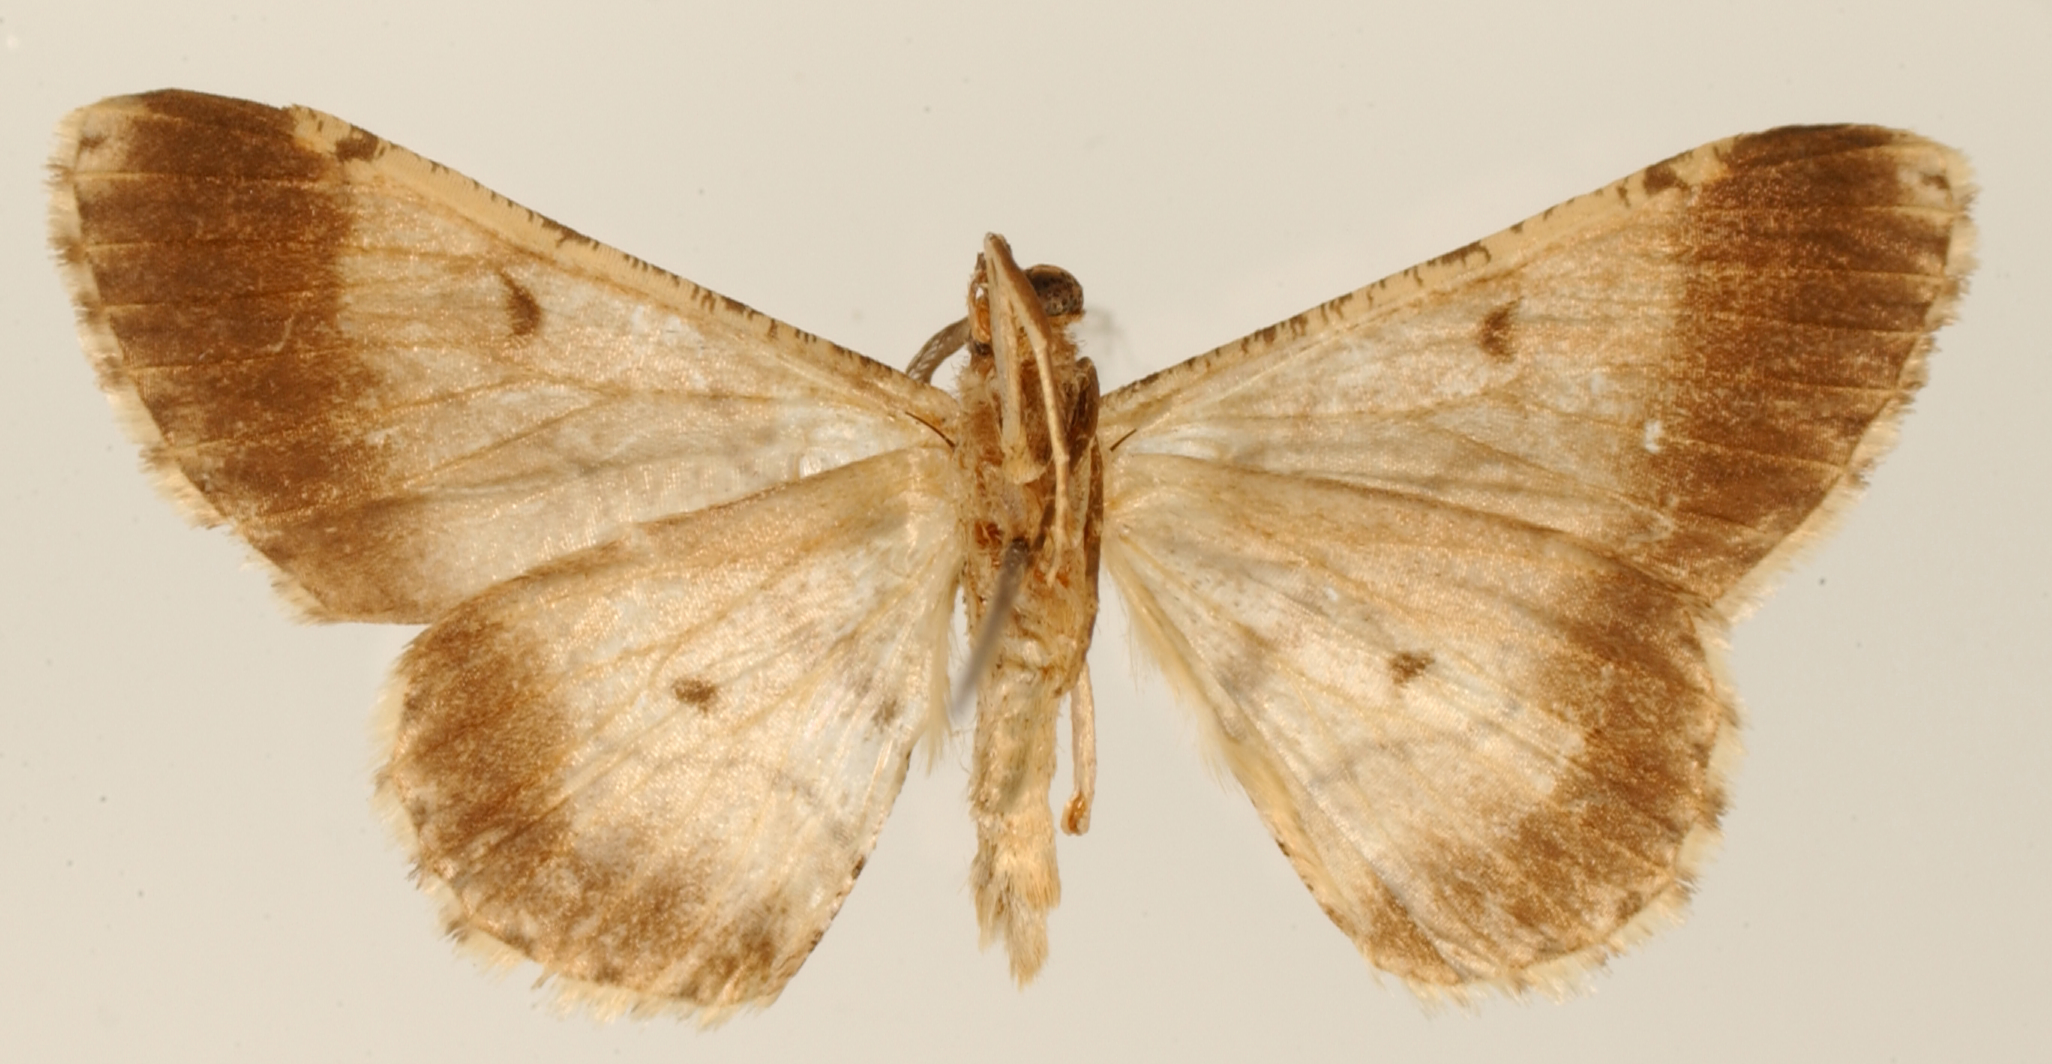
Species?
Hymenomima russula
